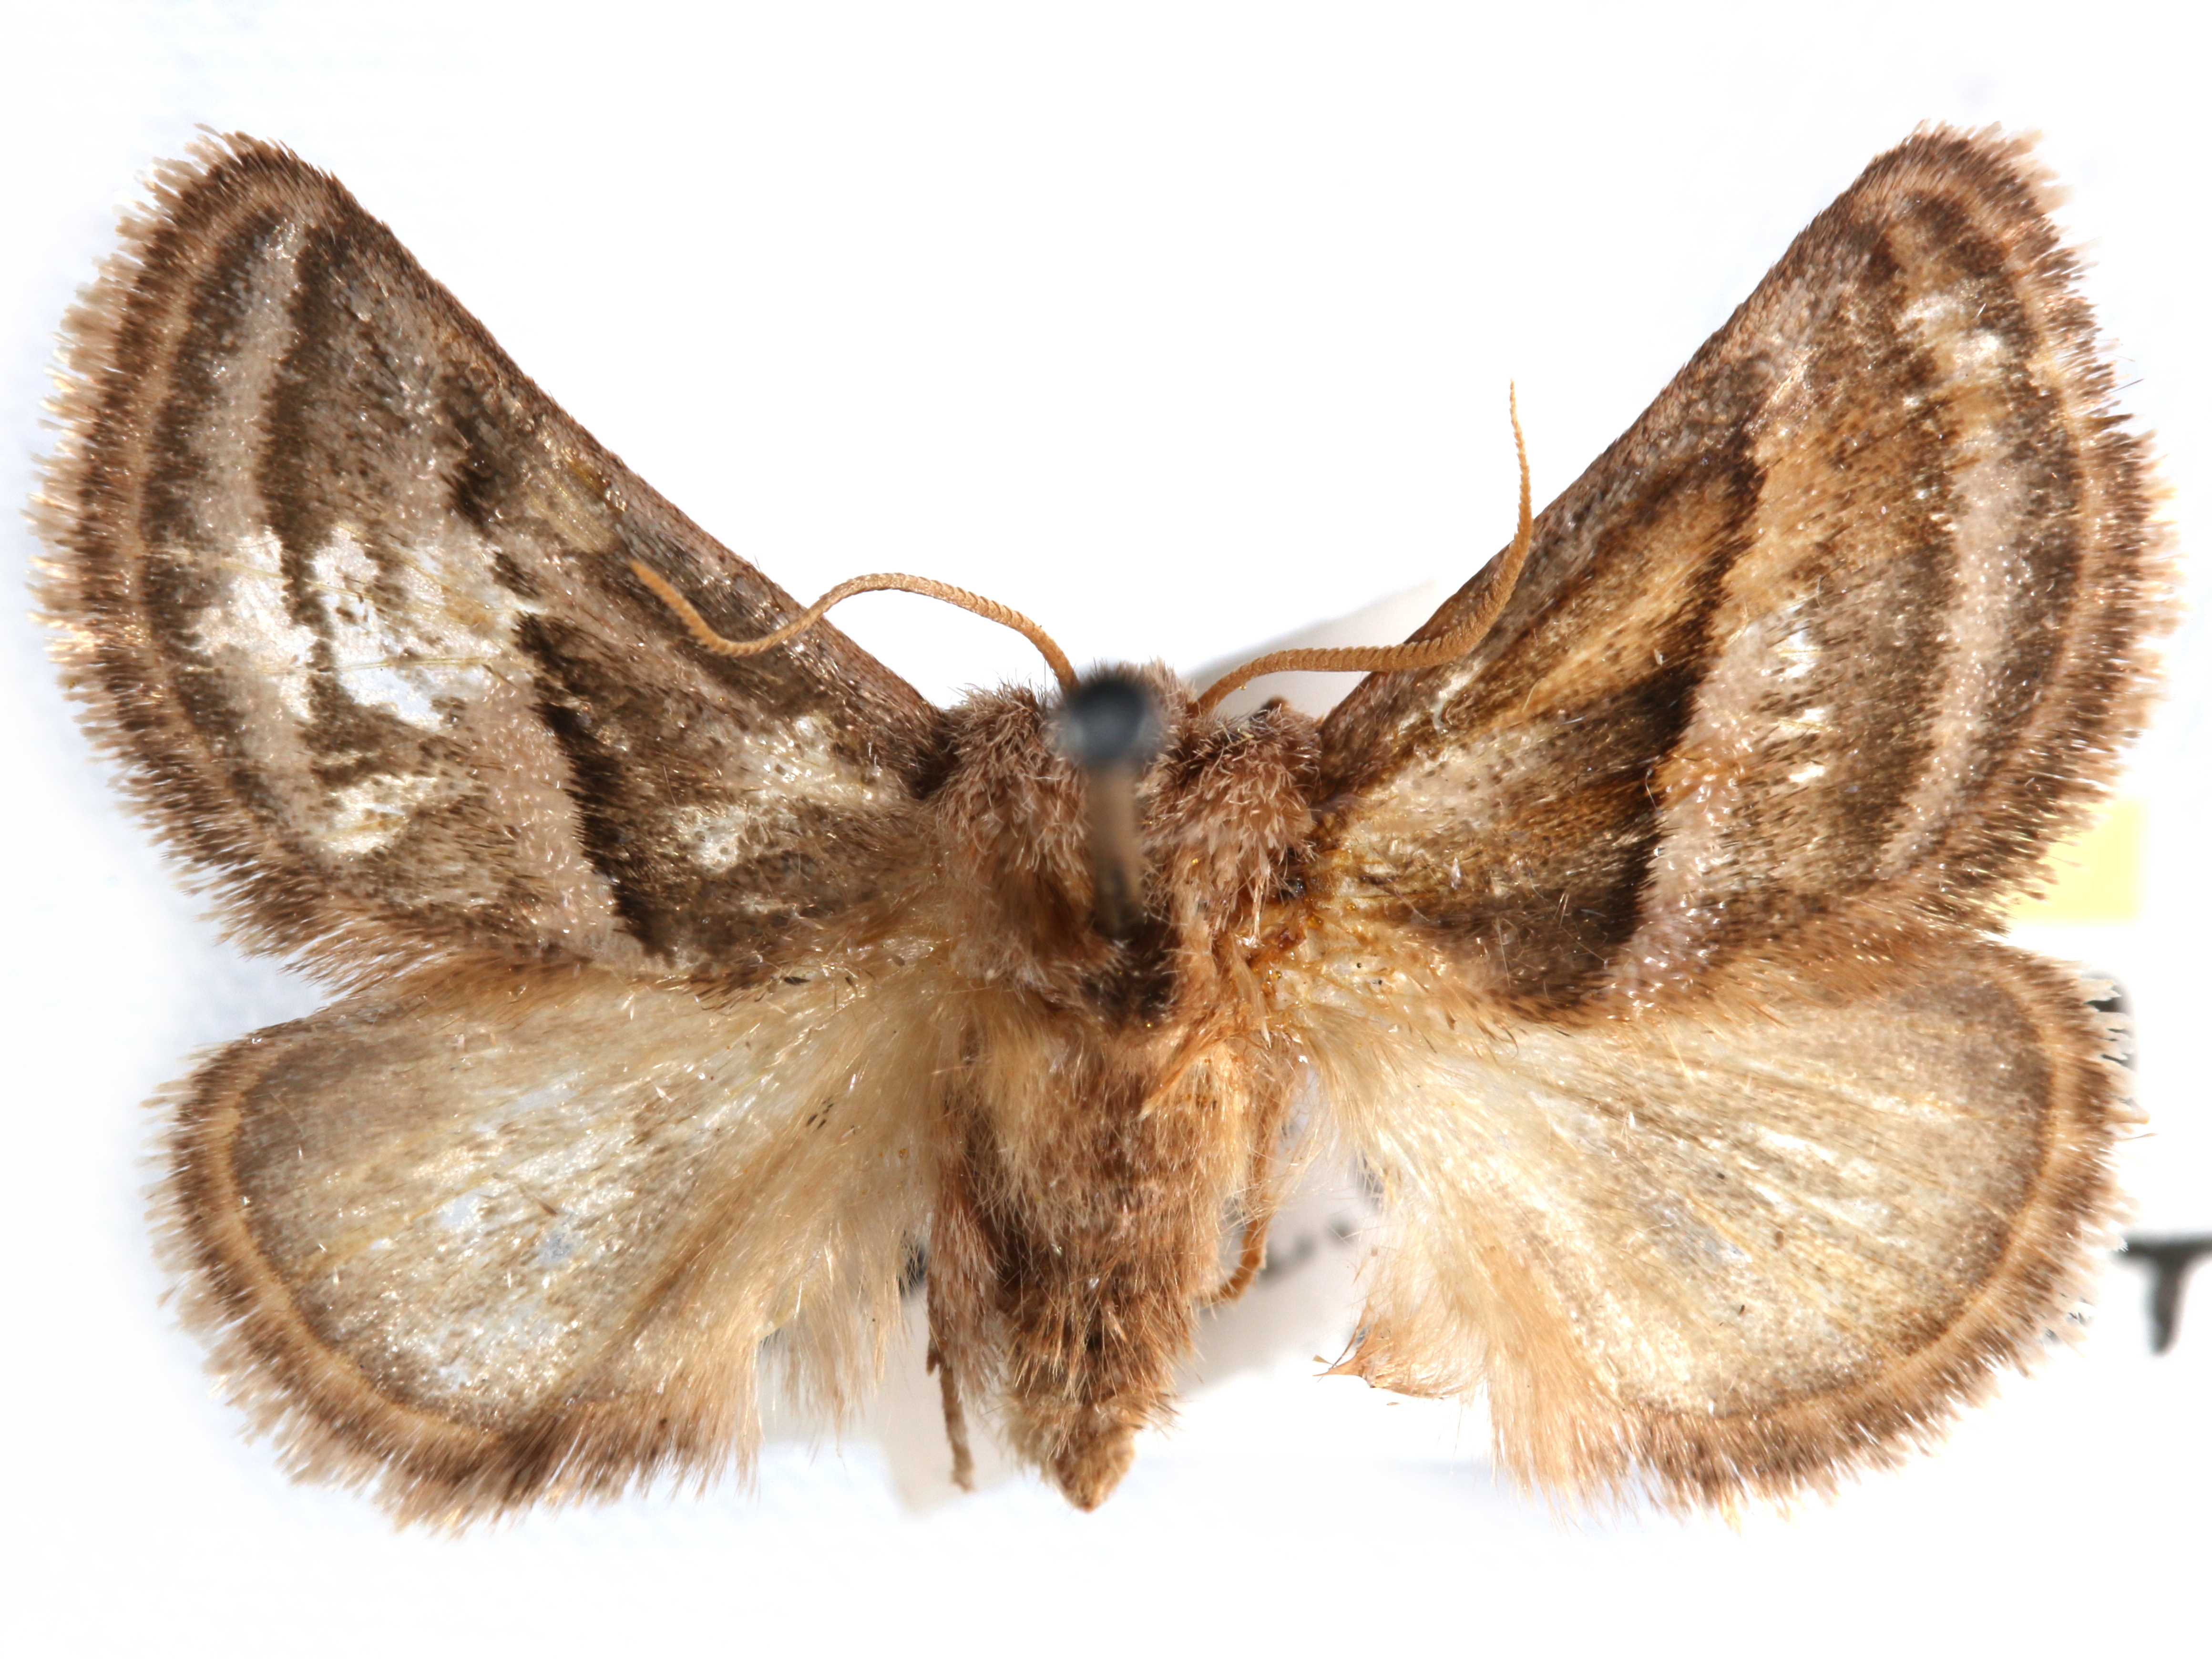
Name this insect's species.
Omocena dolmani
